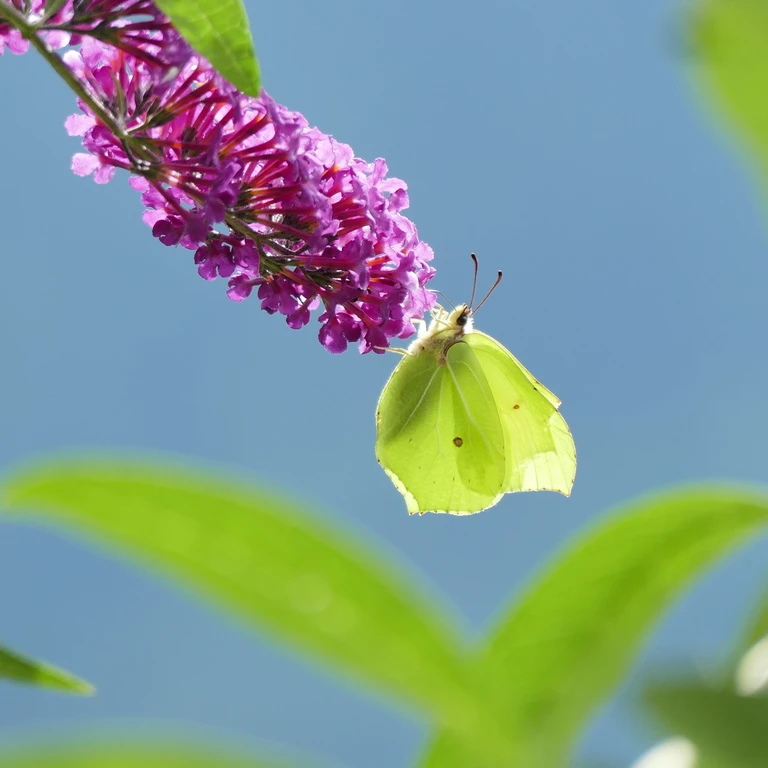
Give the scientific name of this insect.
Gonepteryx rhamni
